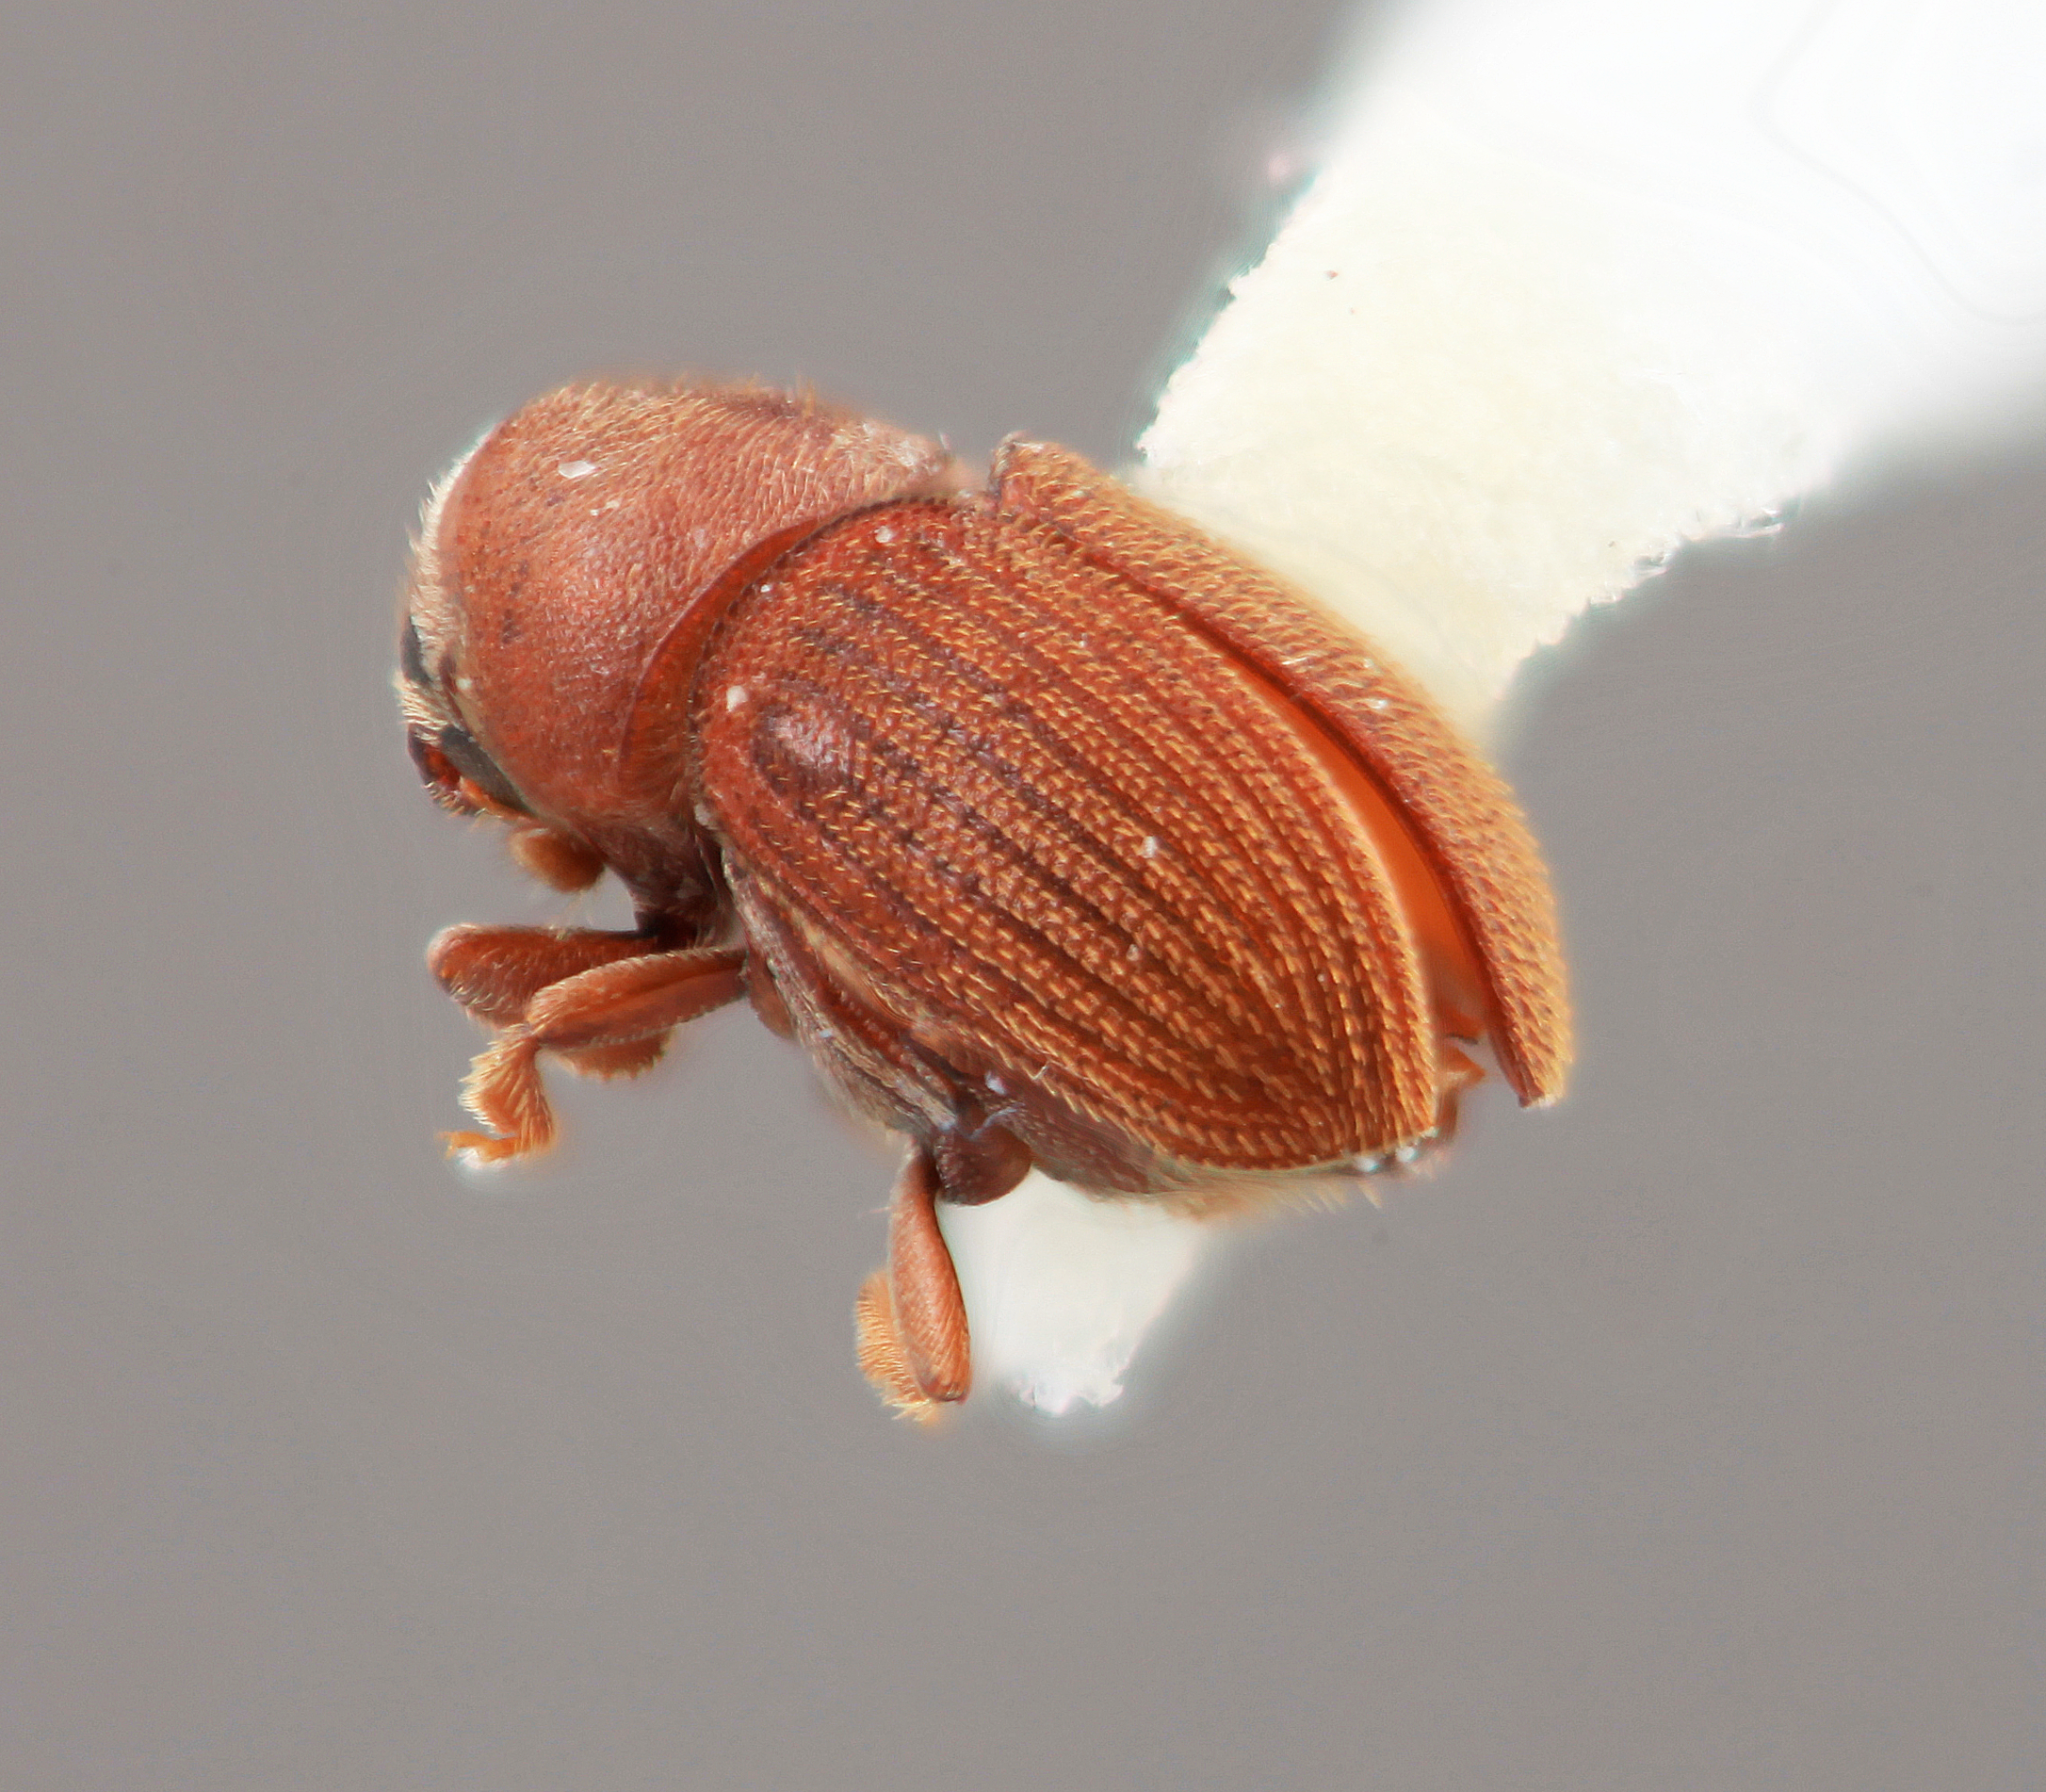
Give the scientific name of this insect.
Phrixosoma rubra
